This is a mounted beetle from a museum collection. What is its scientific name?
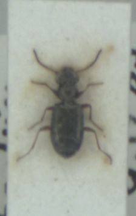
Asaphidion stierlini
